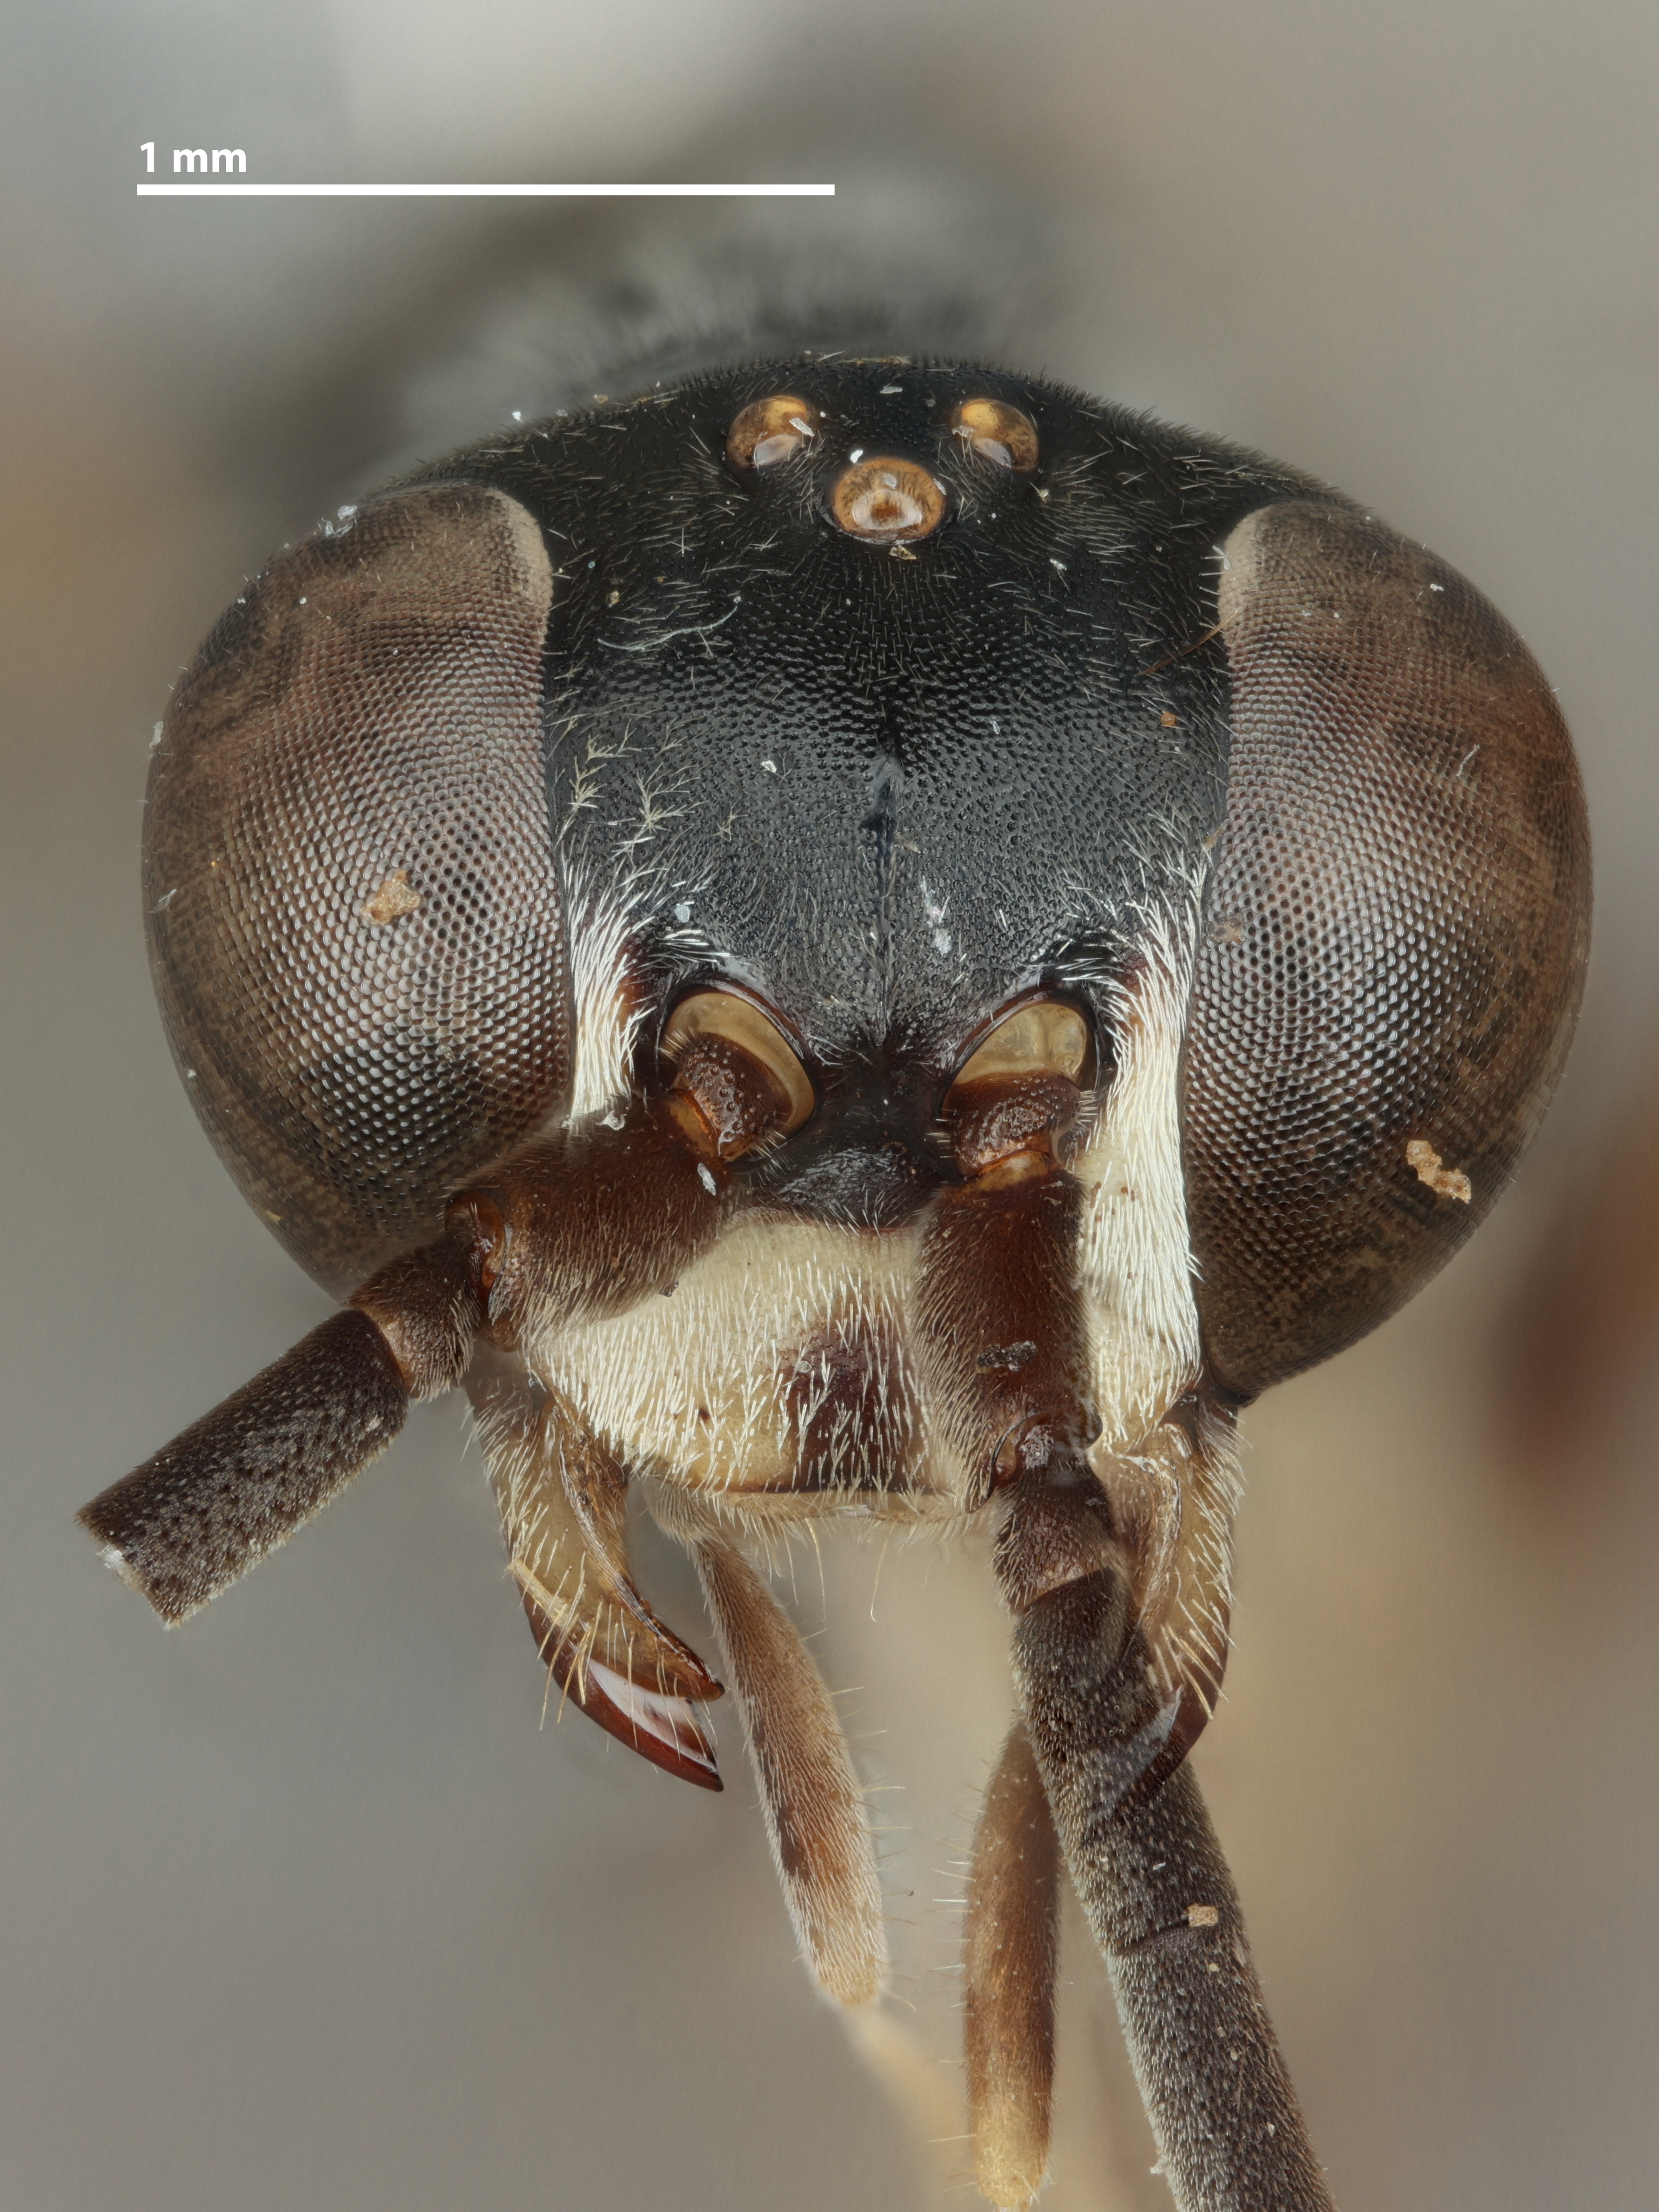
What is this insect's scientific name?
Minagenia taiwana
